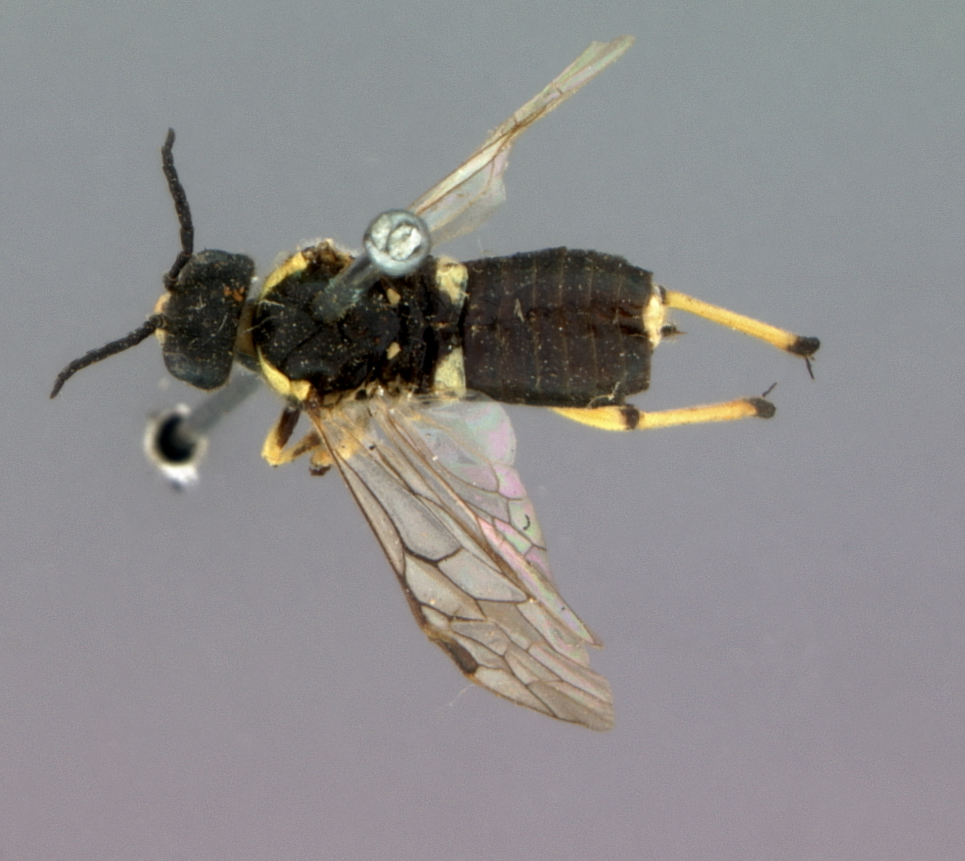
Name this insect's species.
Acorduleceridea compressicornis
